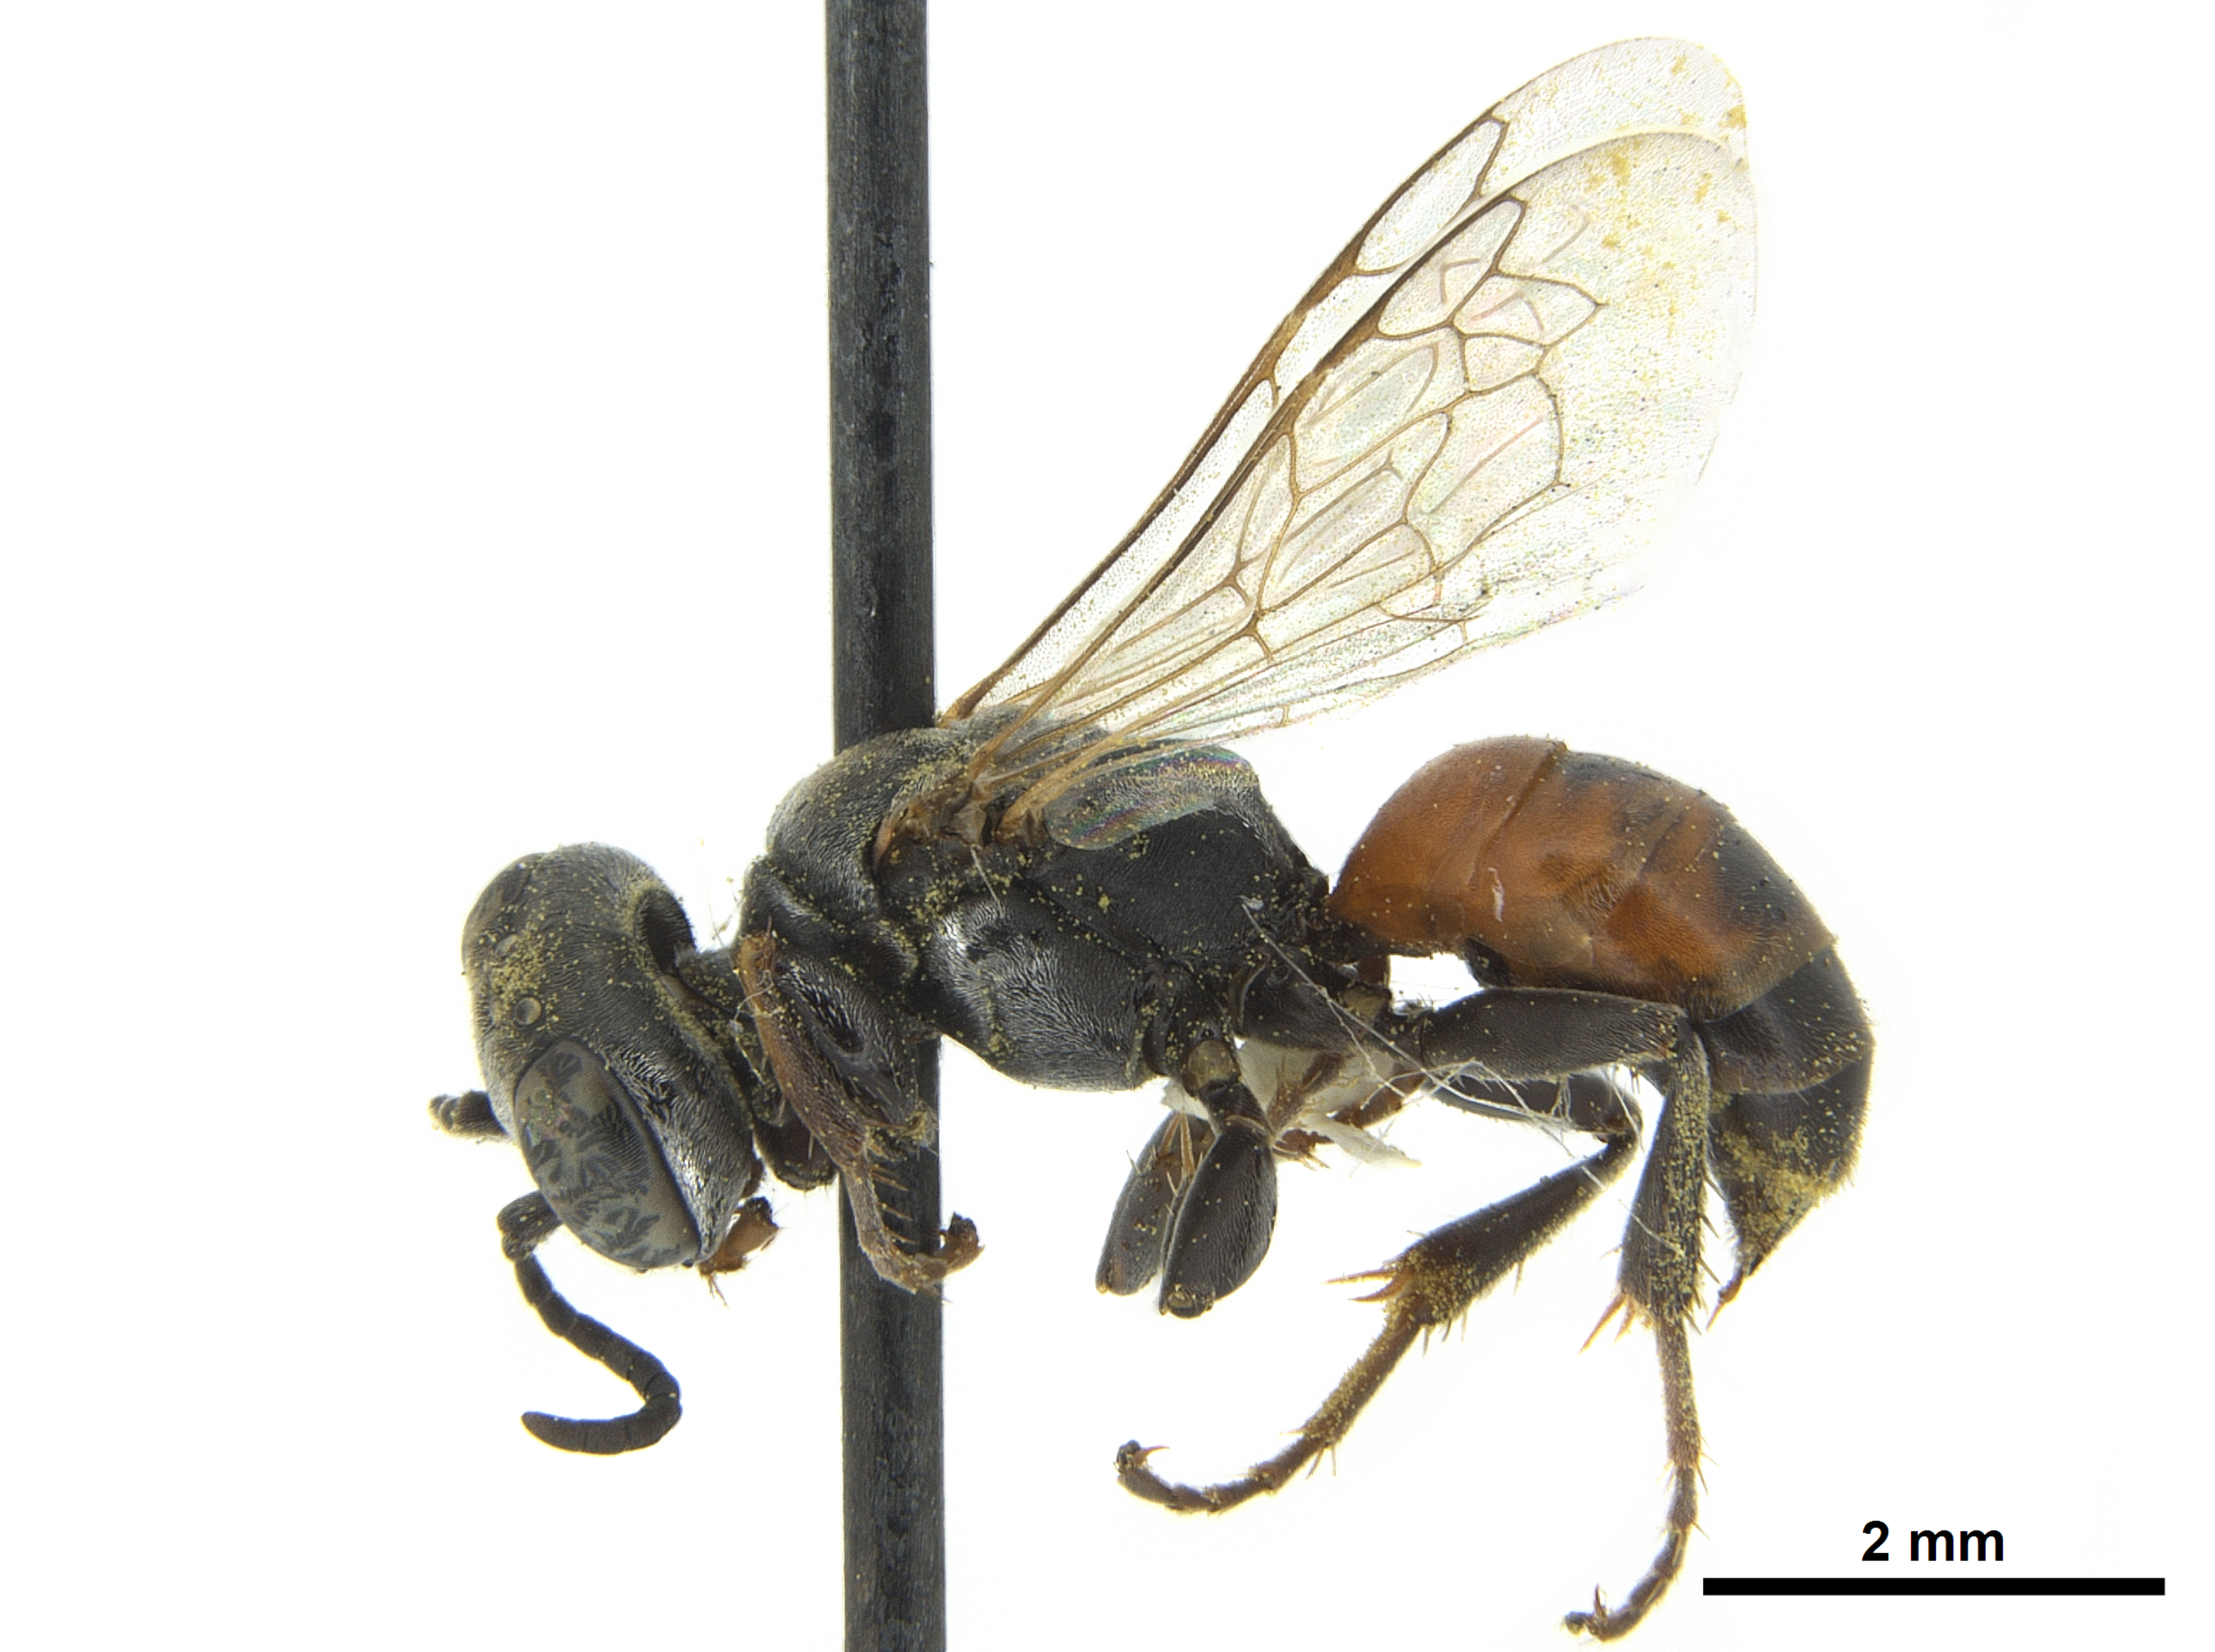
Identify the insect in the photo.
Plenoculus propinquus
